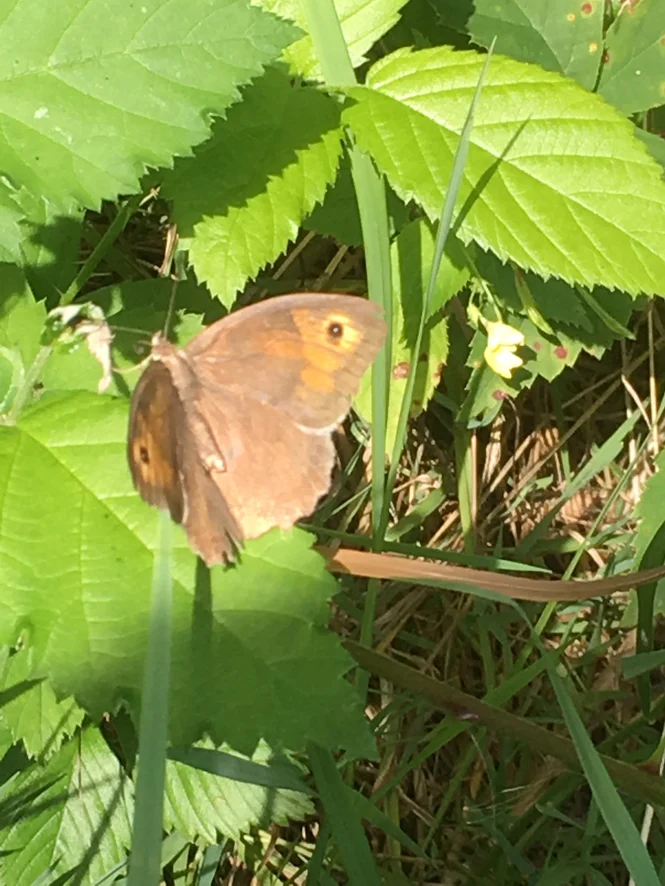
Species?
Maniola jurtina
